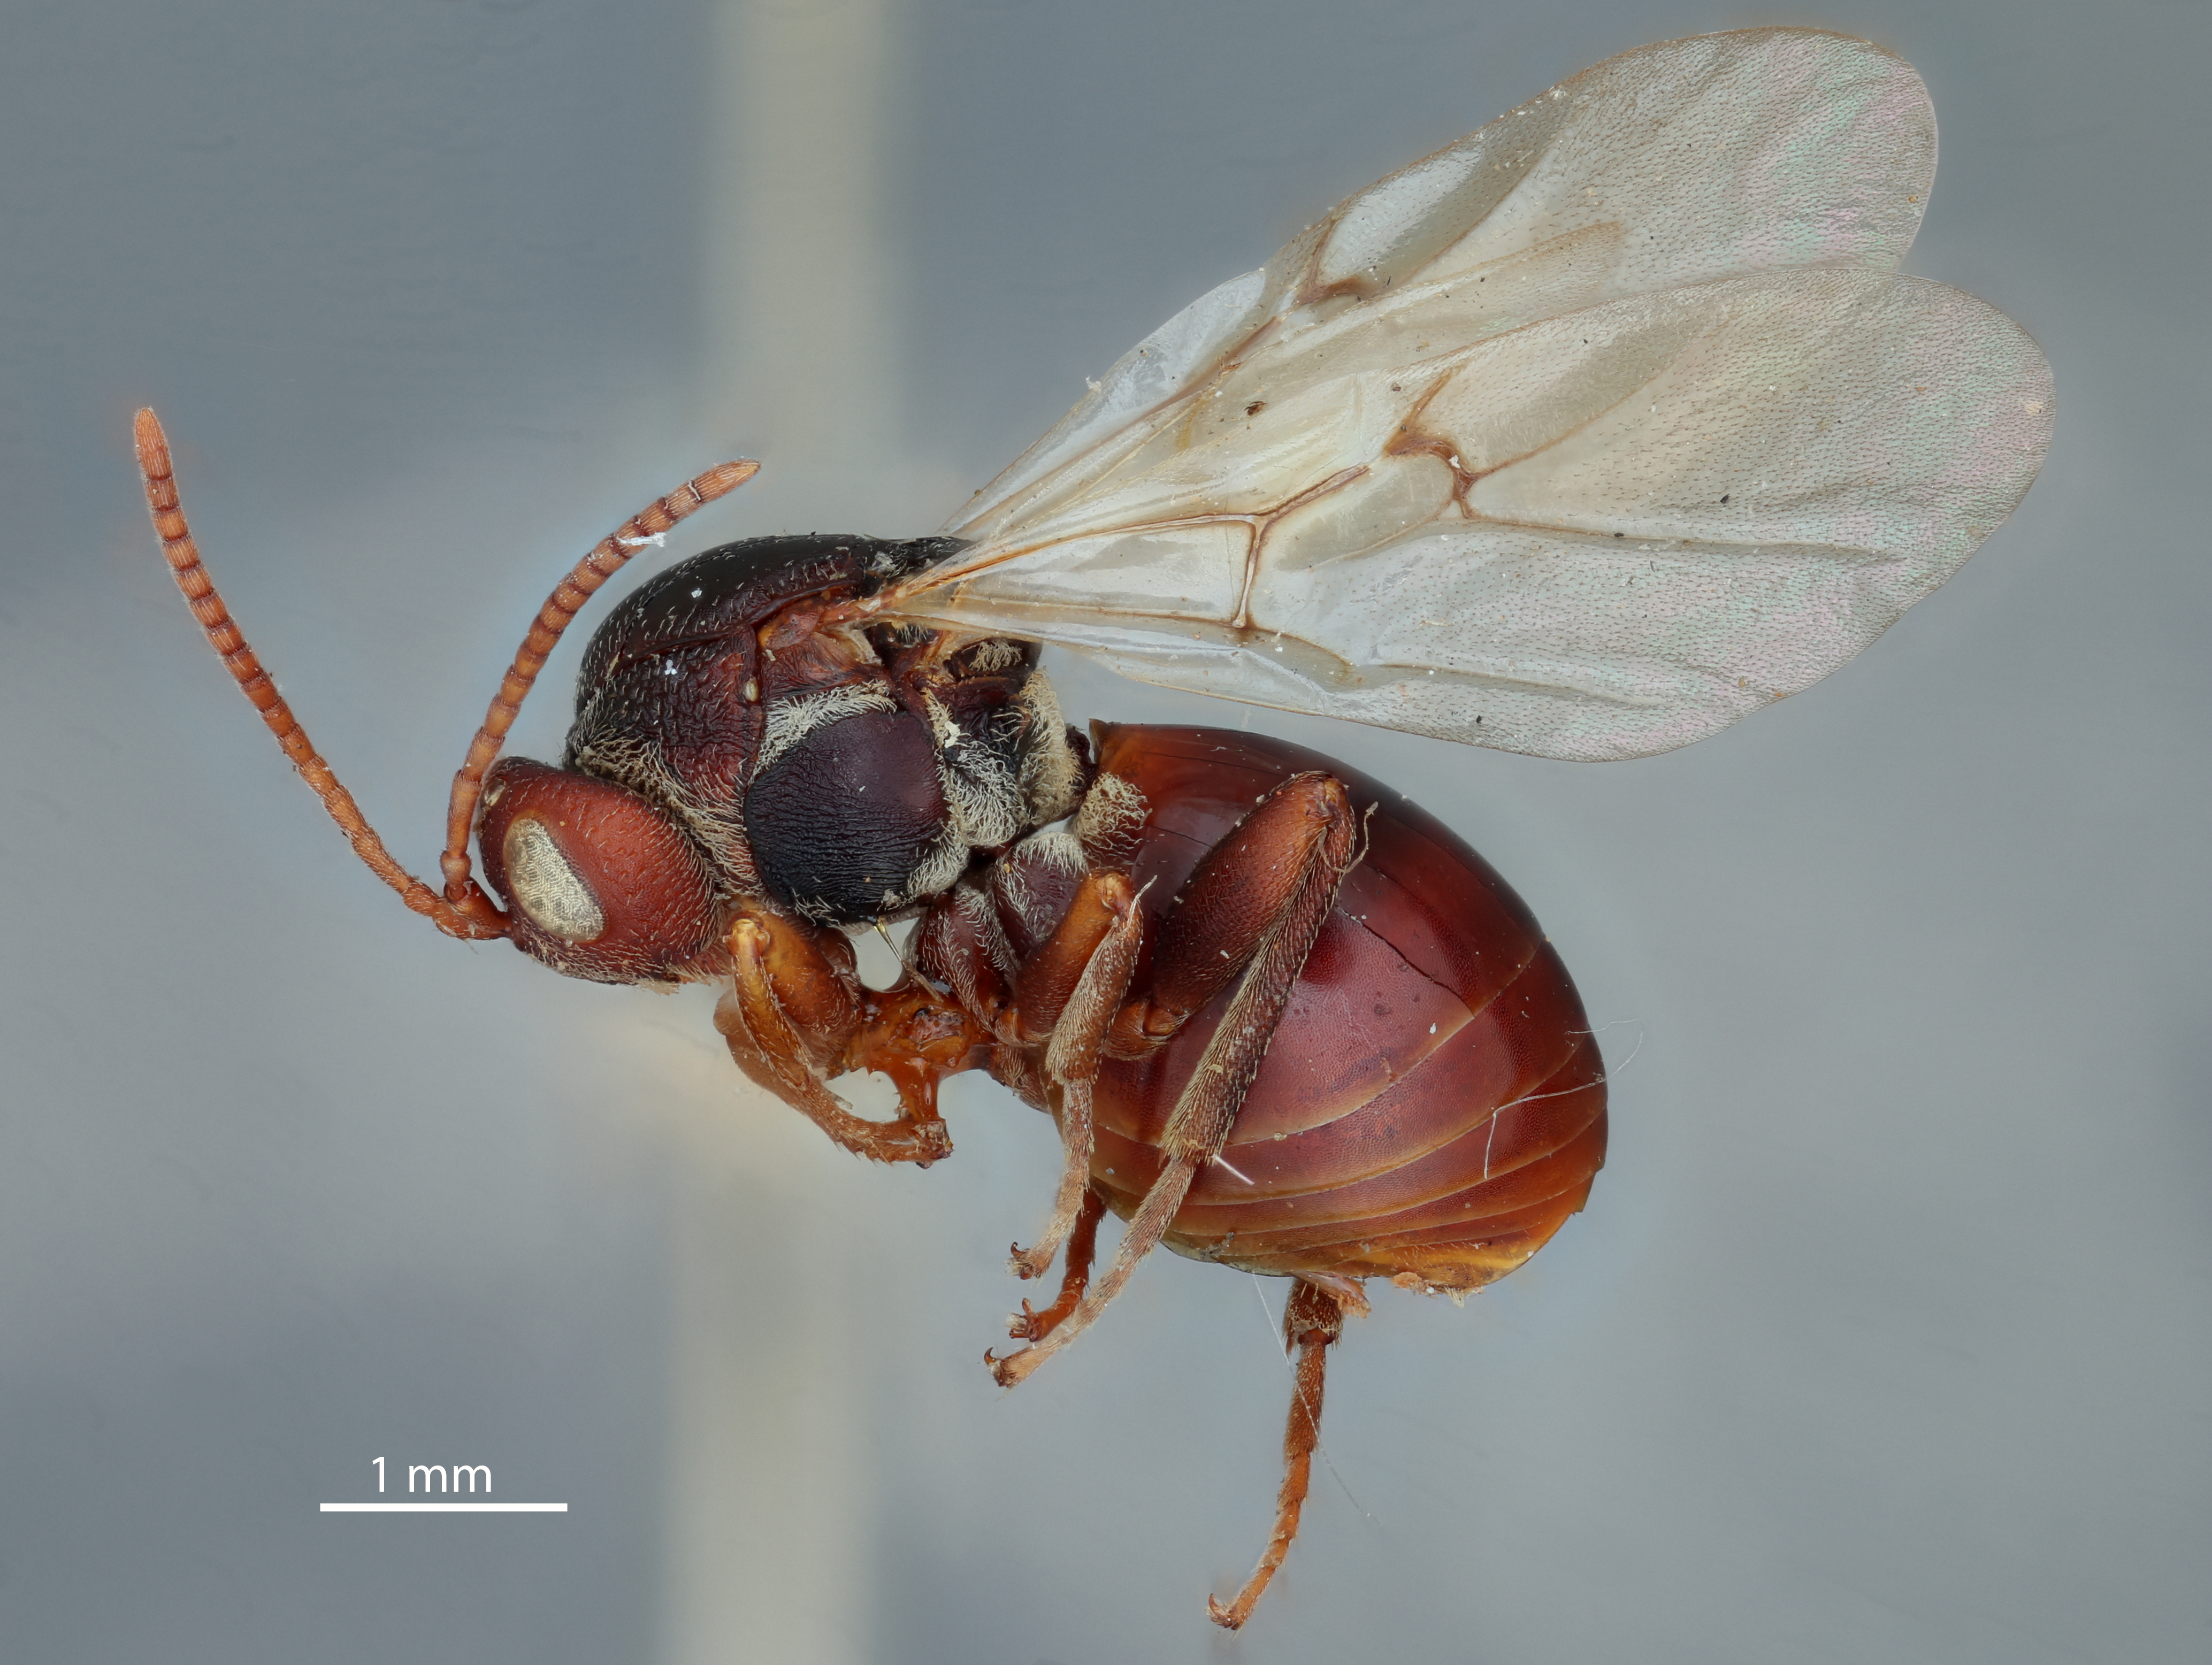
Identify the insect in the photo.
Amphibolips montana
